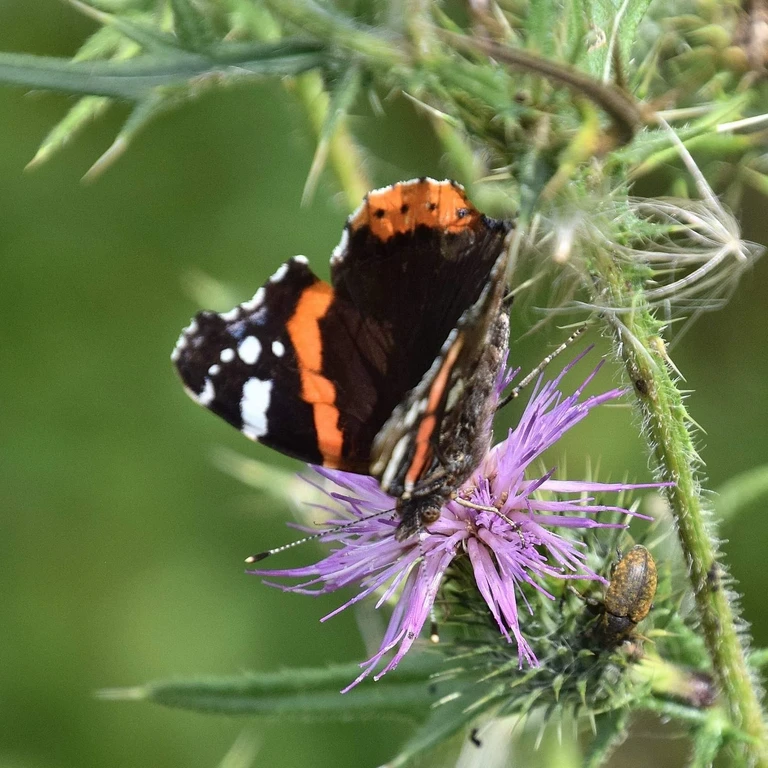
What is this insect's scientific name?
Vanessa atalanta
